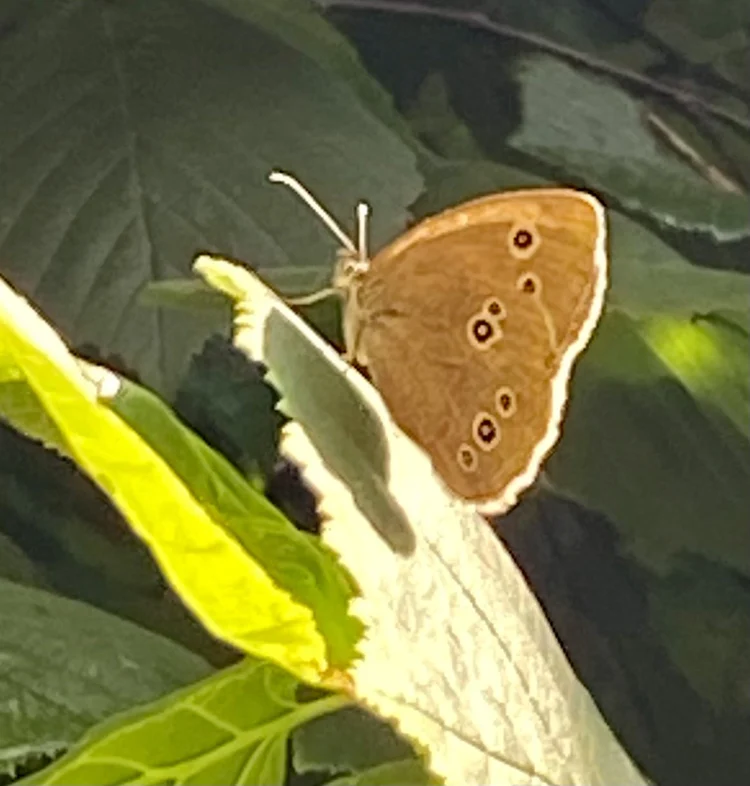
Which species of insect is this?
Aphantopus hyperantus
